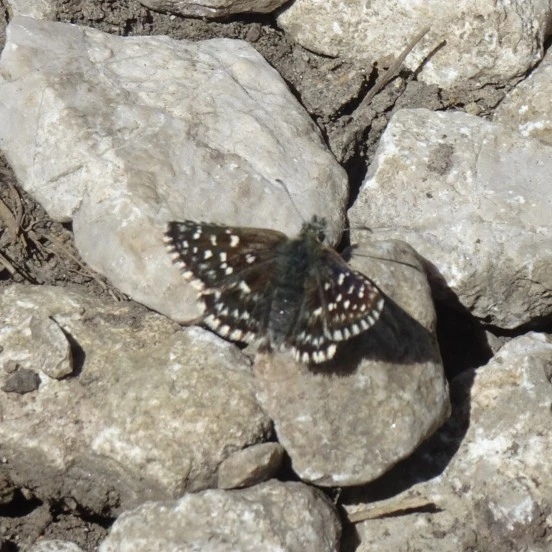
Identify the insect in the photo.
Pyrgus malvae
